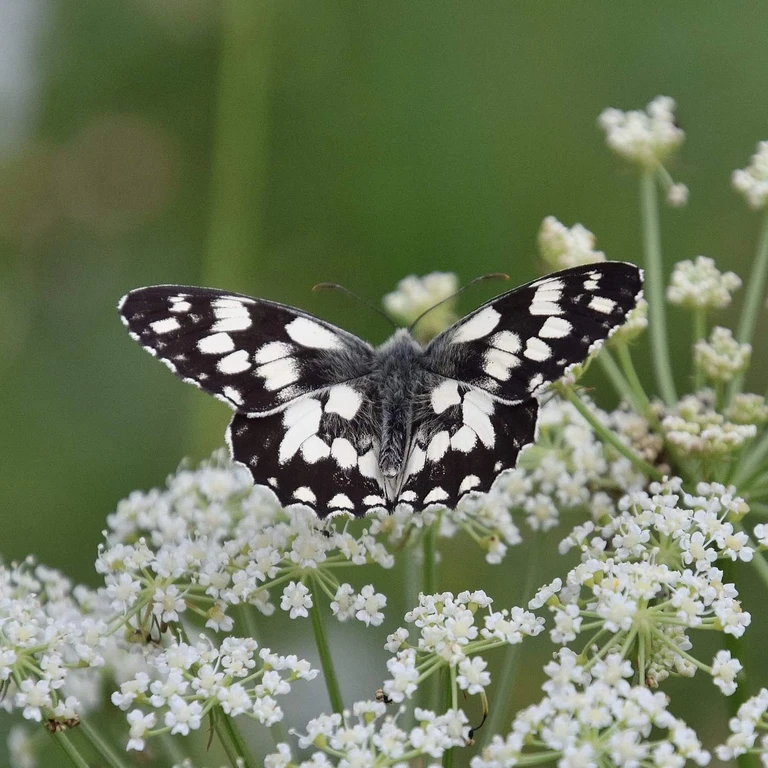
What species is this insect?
Melanargia galathea
